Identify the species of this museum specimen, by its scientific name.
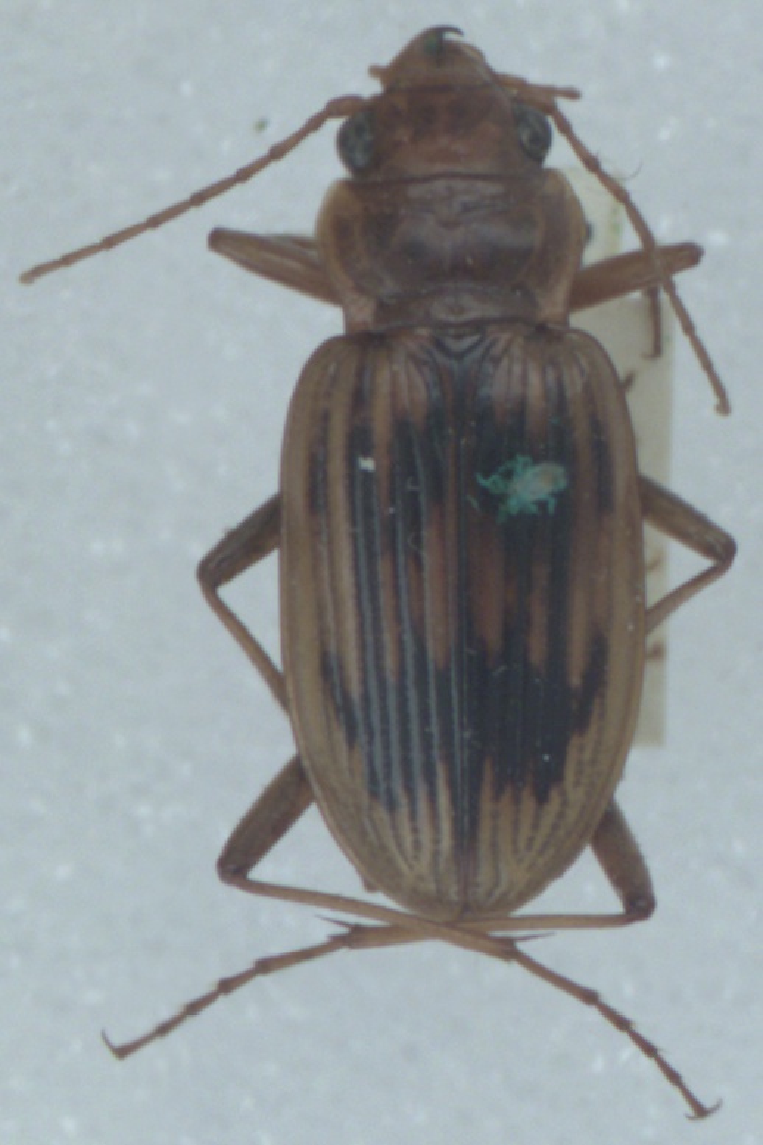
Nebria complanata
